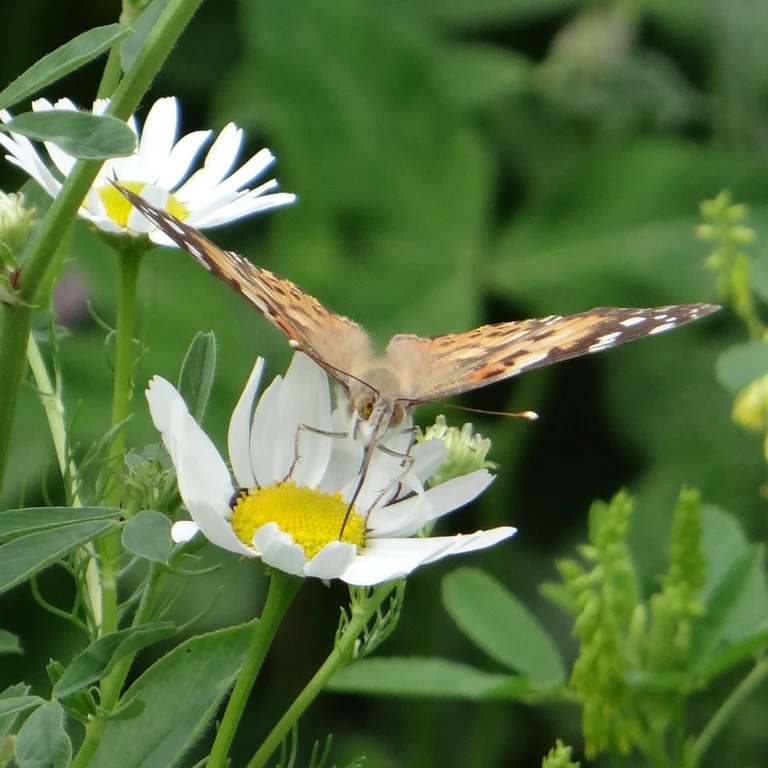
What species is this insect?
Vanessa cardui
